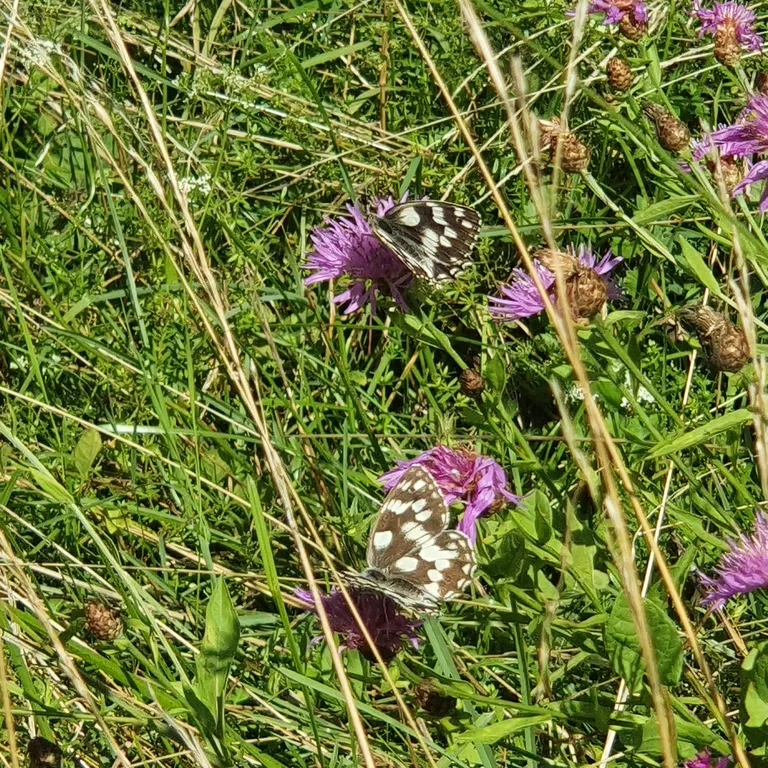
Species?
Melanargia galathea
